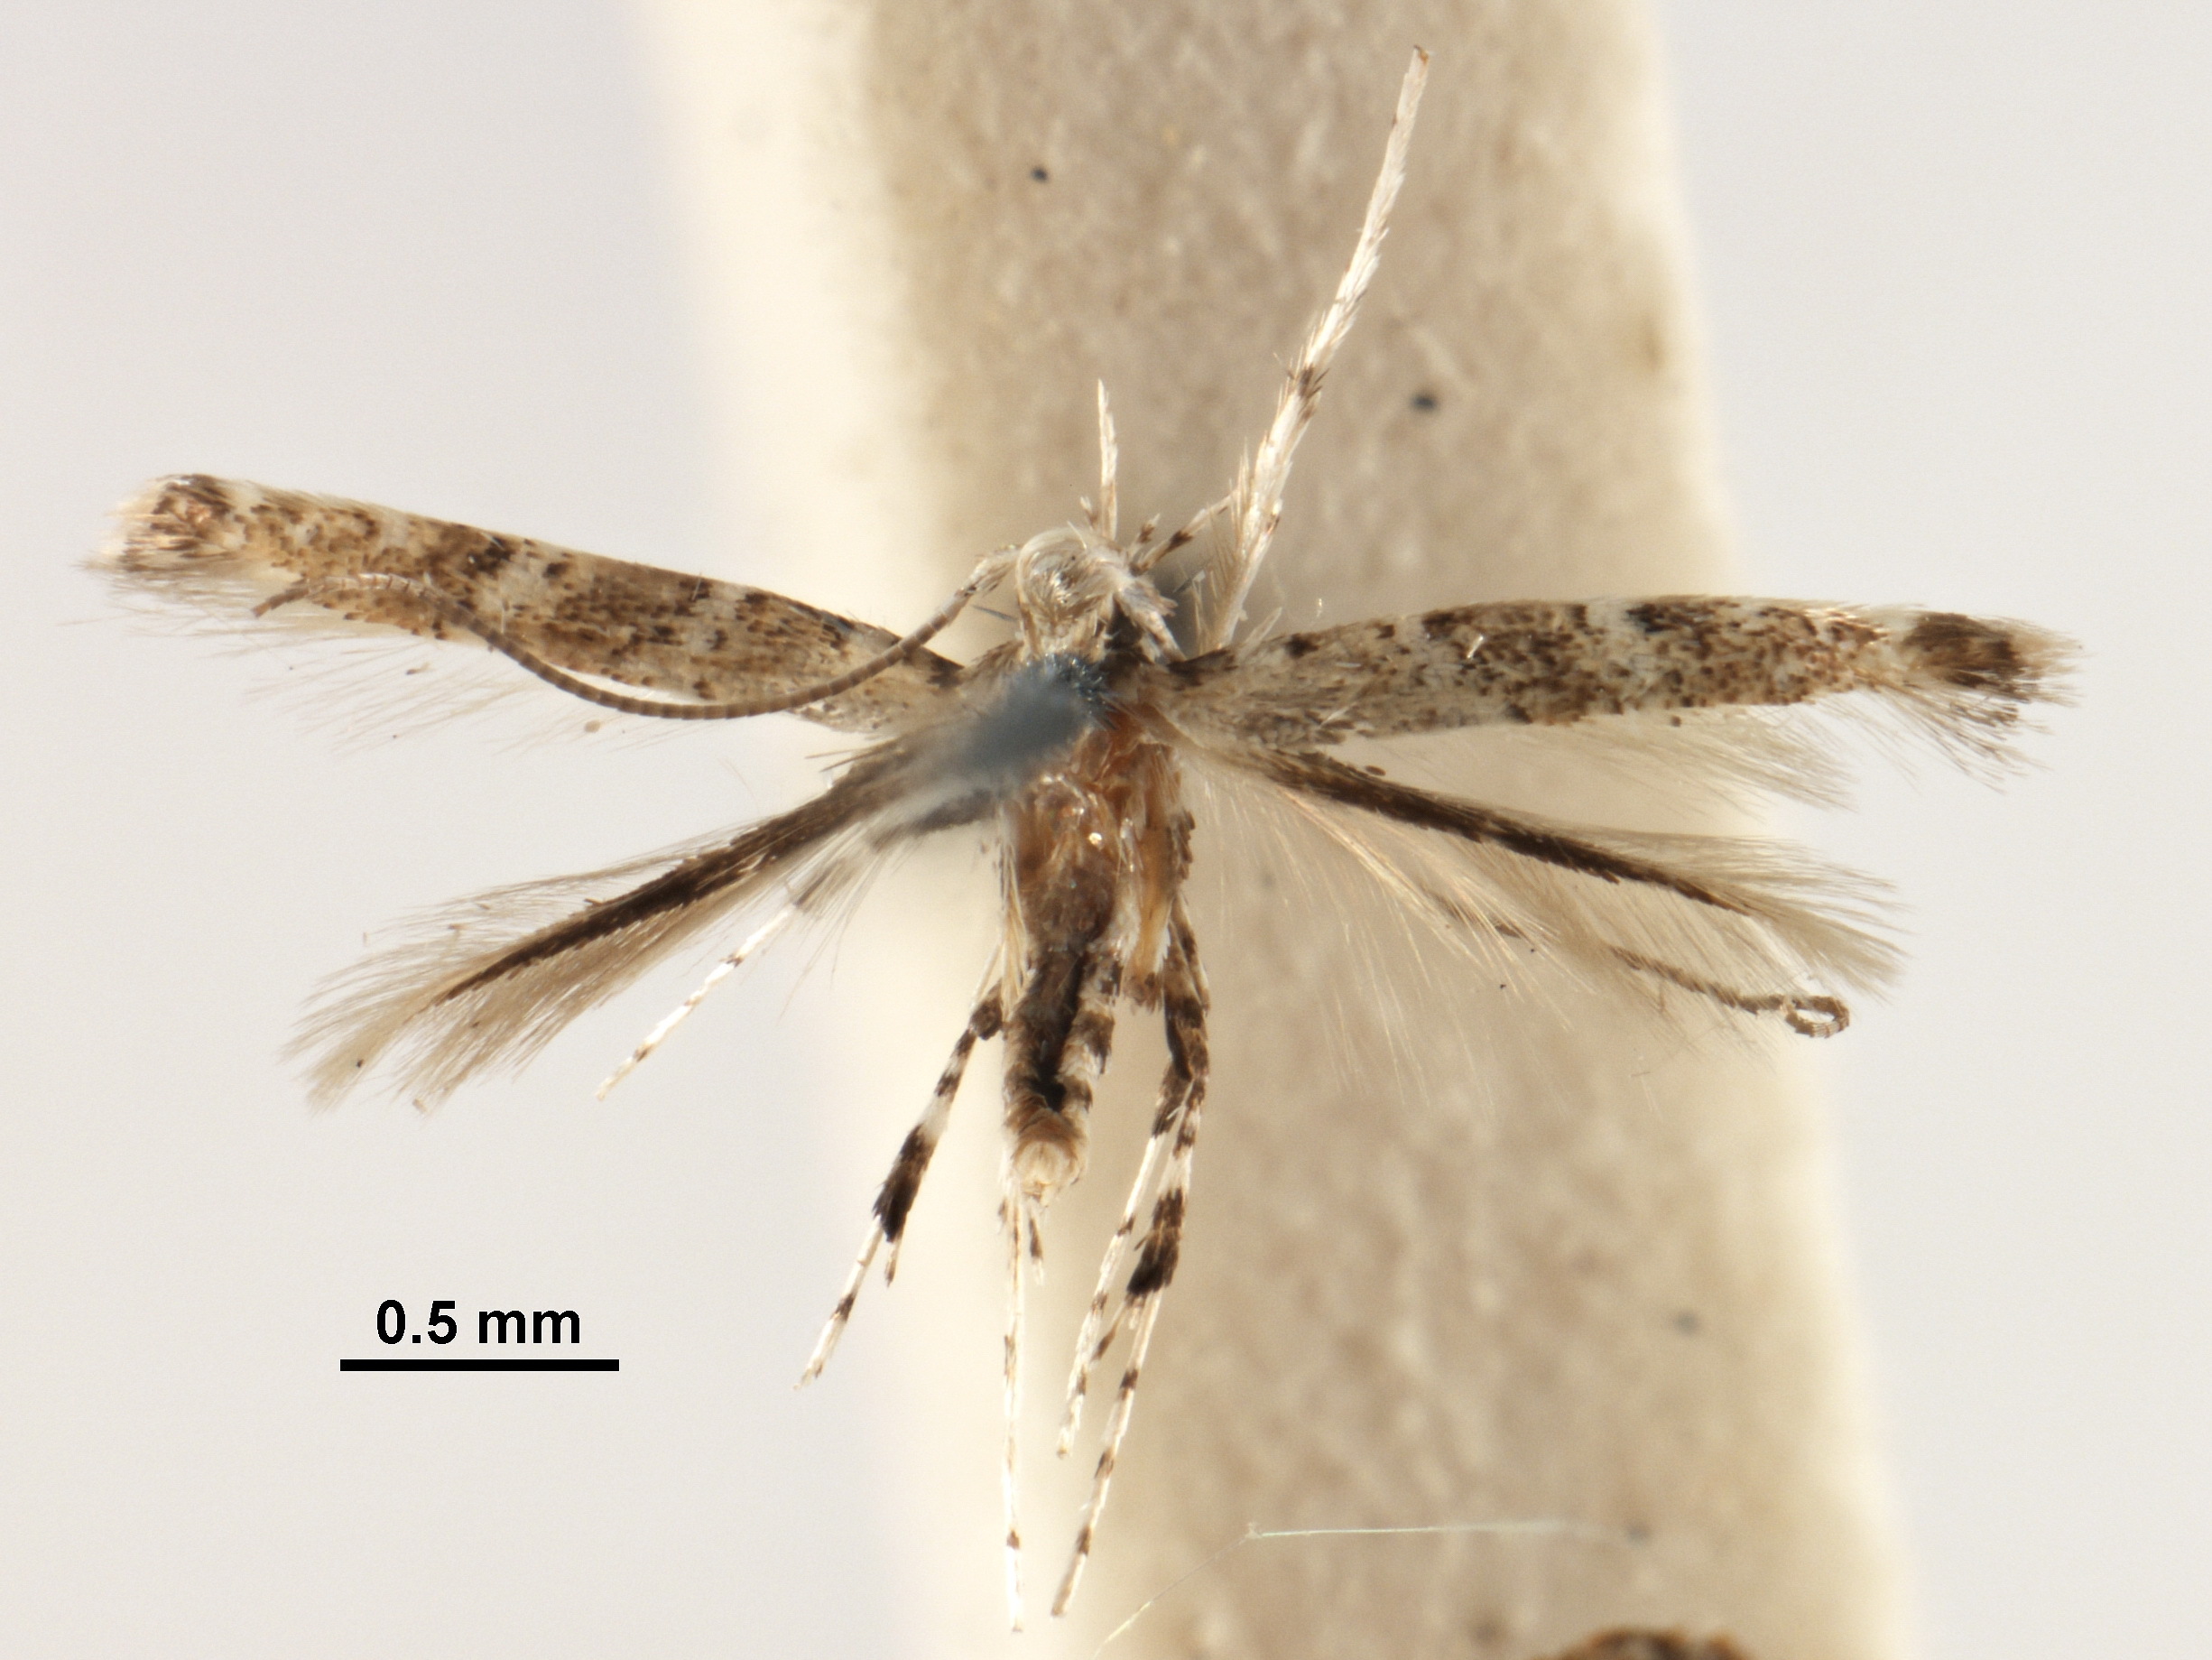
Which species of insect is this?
Acrocercops tenera
